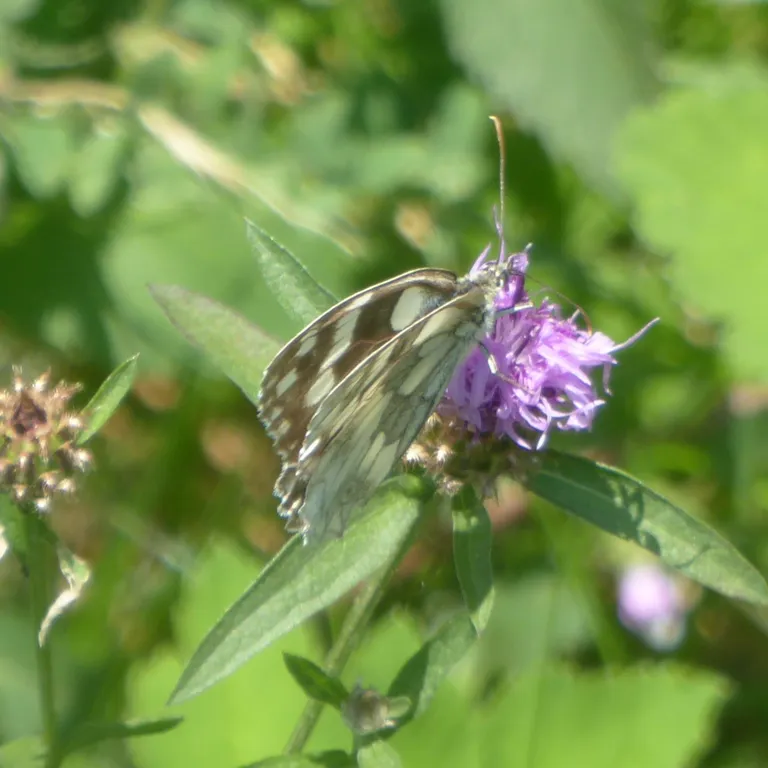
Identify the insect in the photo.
Melanargia galathea
